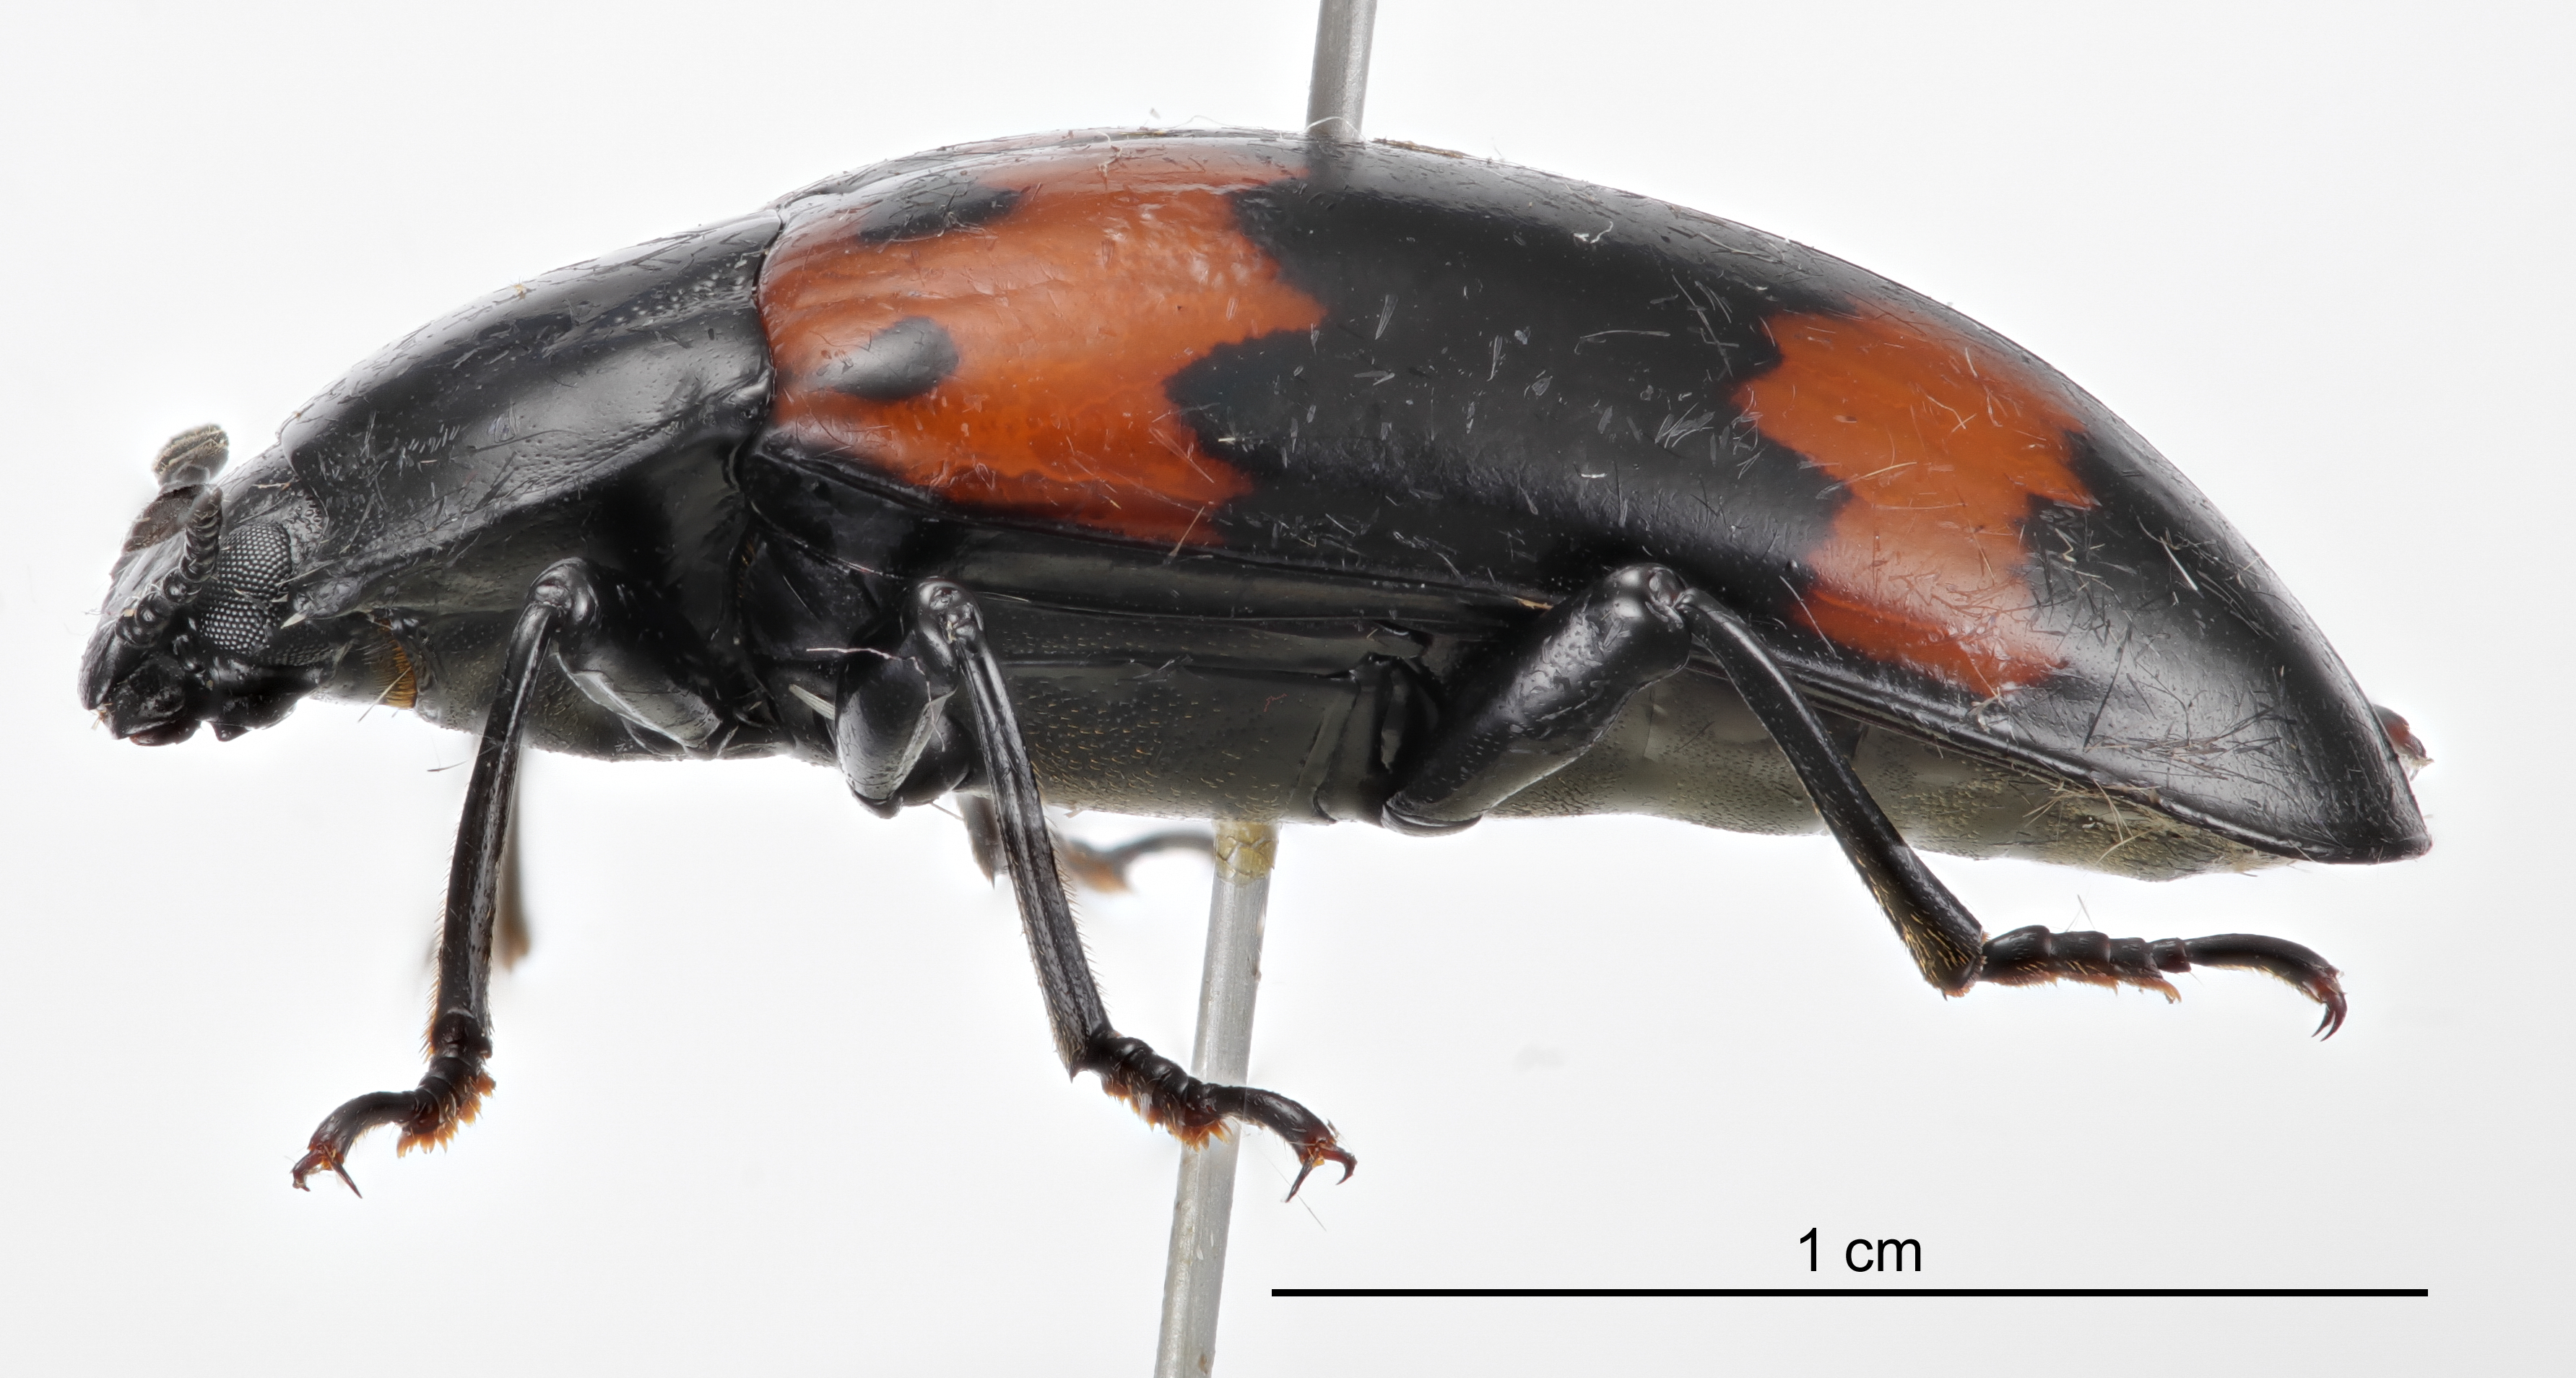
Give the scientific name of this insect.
Megalodacne heros
